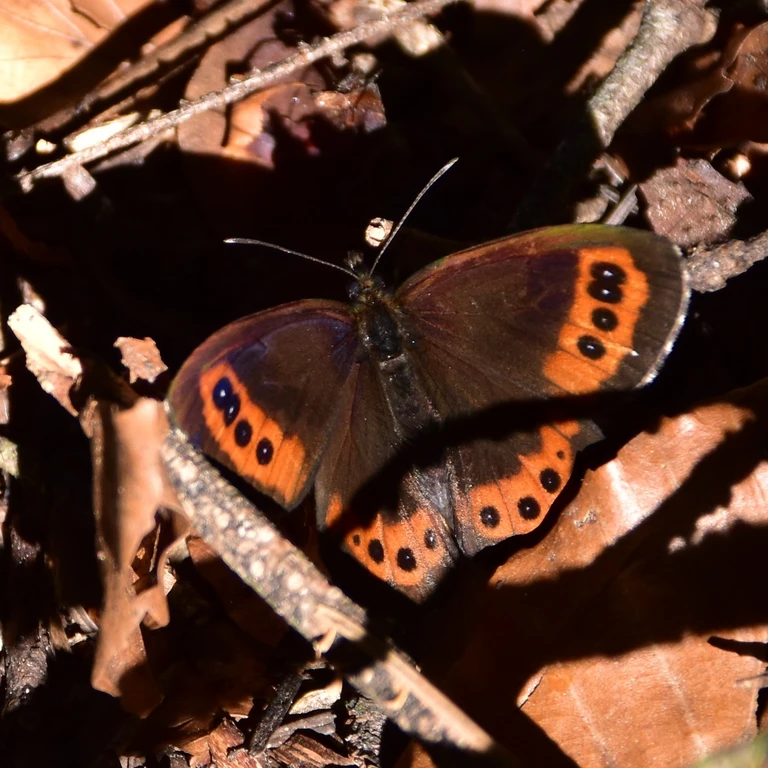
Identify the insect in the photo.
Erebia ligea
